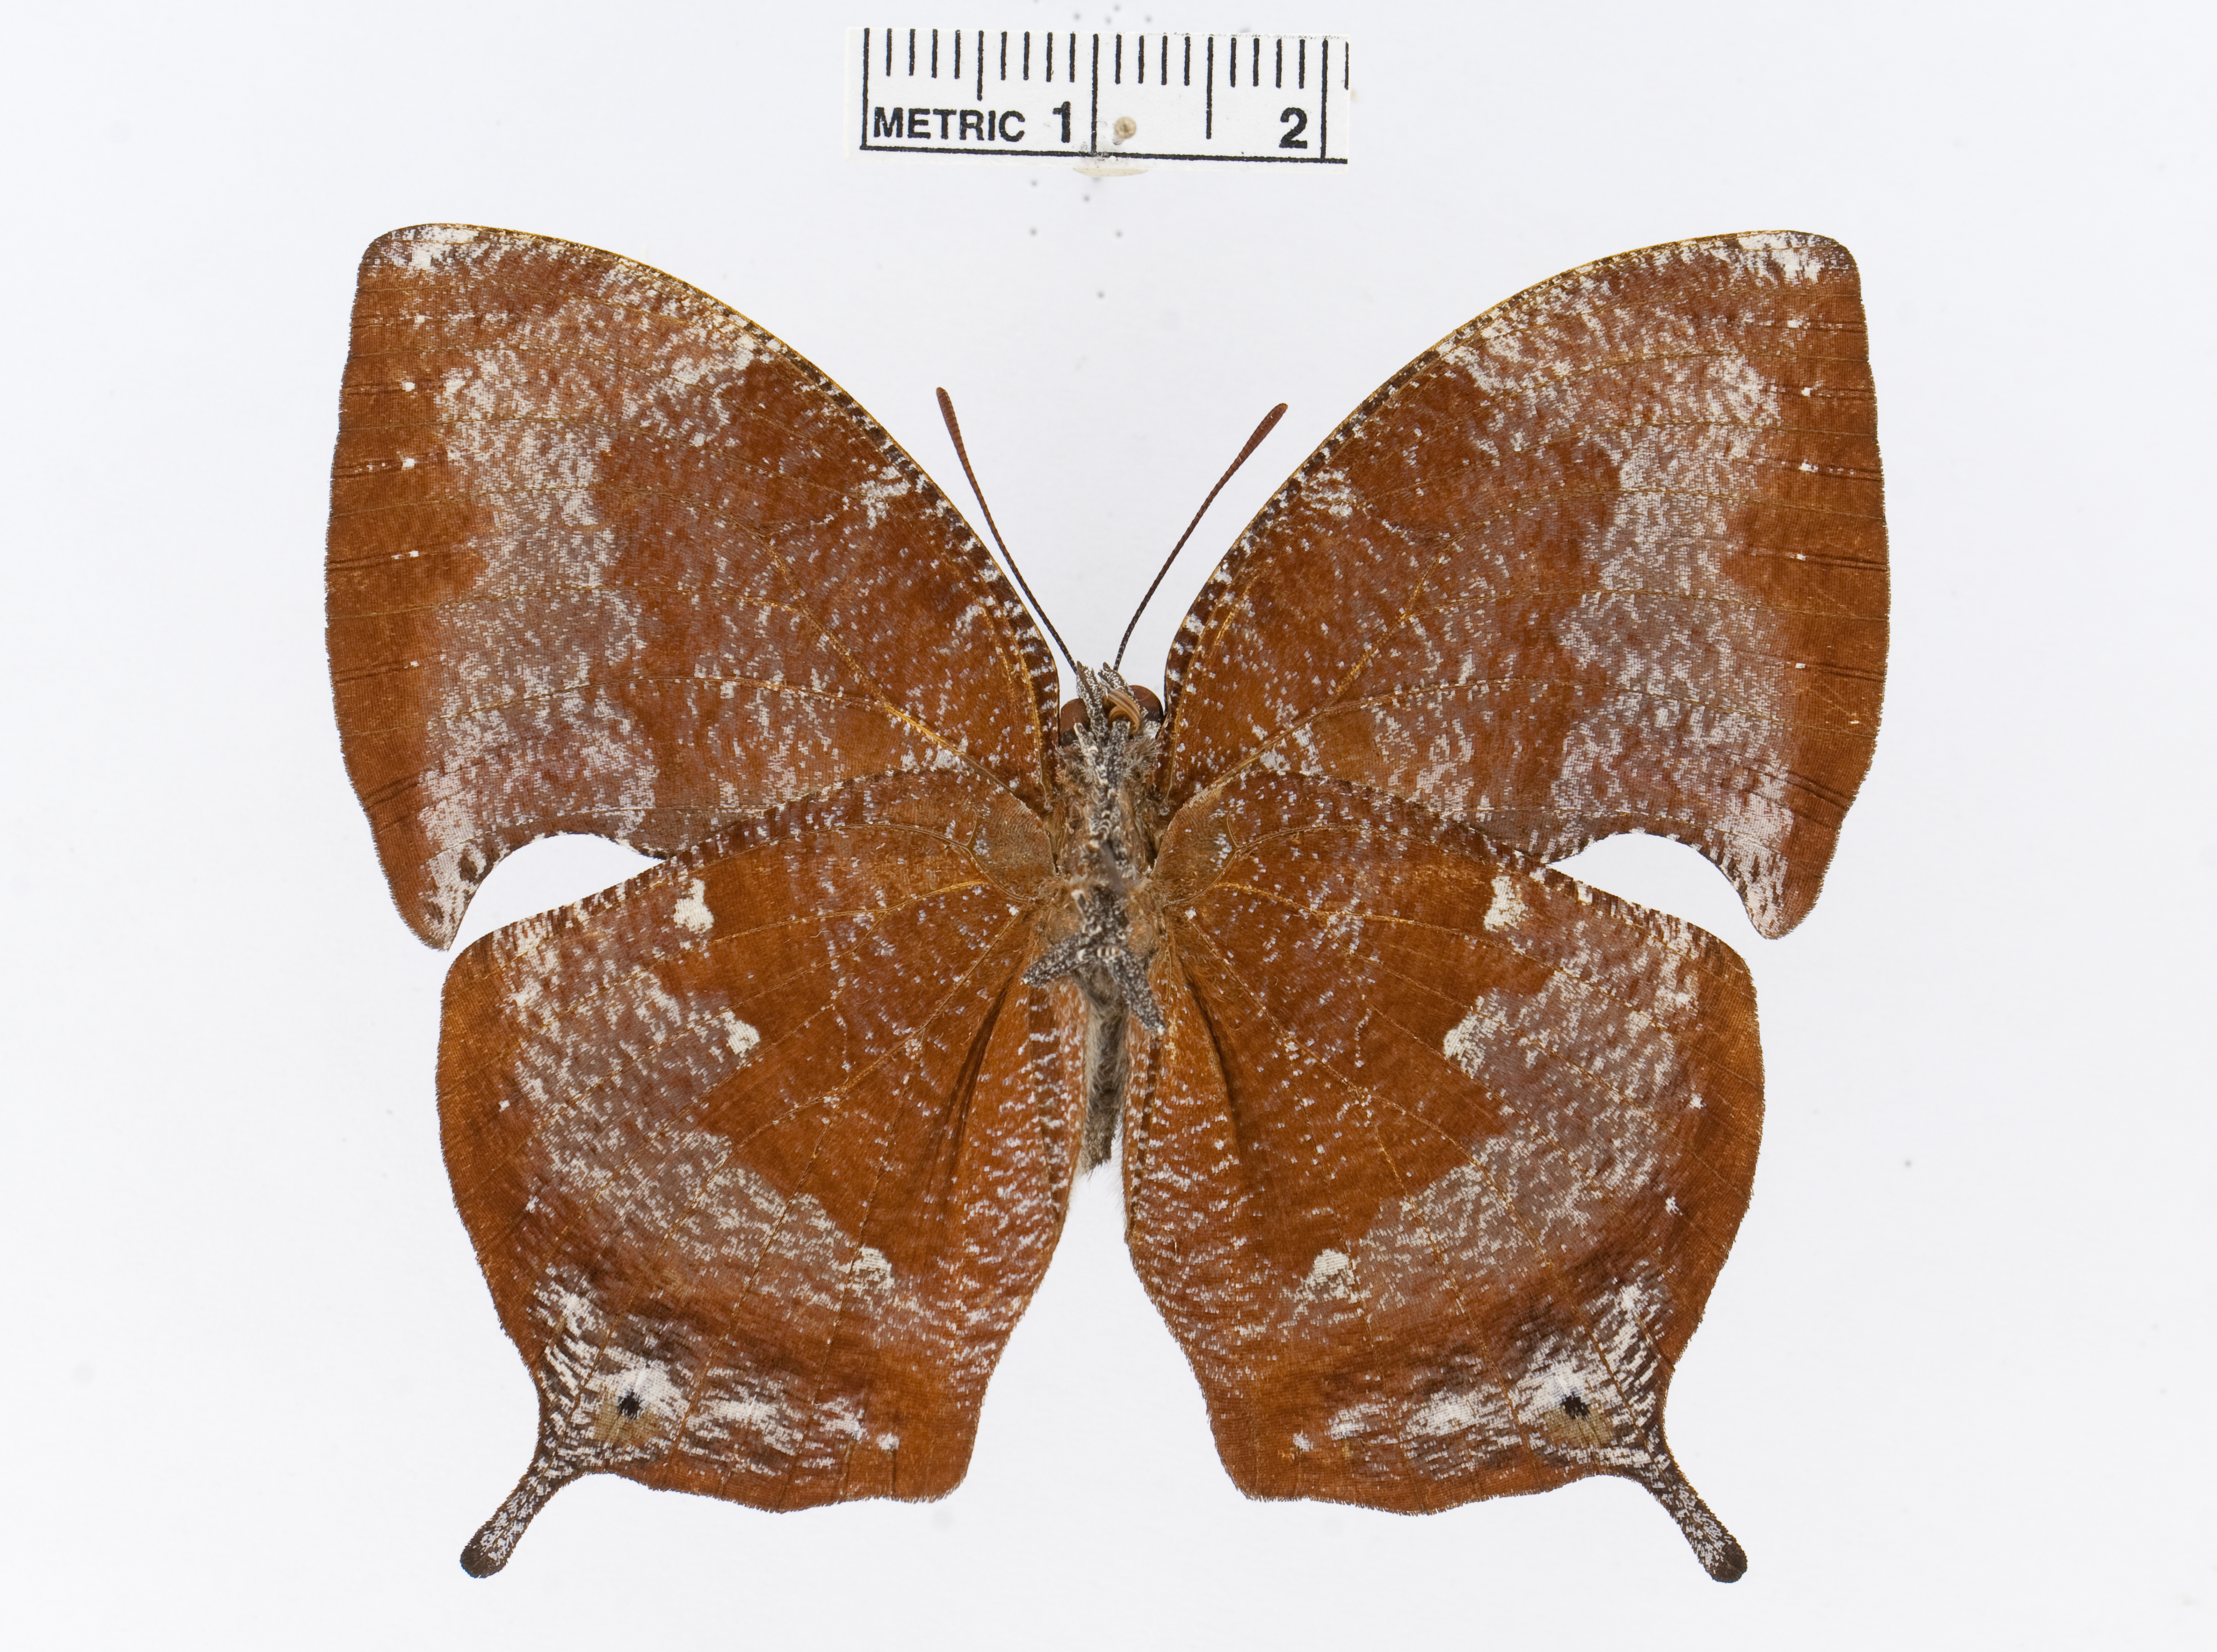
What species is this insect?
Memphis proserpina
